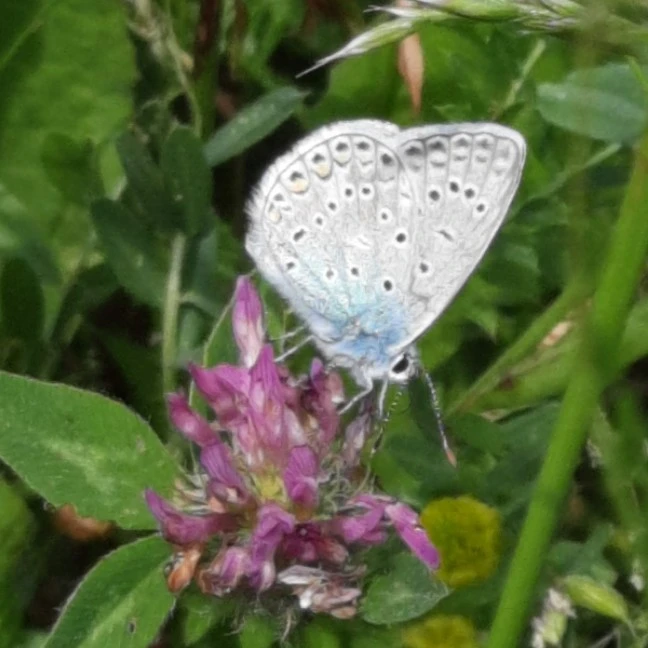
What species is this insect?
Polyommatus icarus
